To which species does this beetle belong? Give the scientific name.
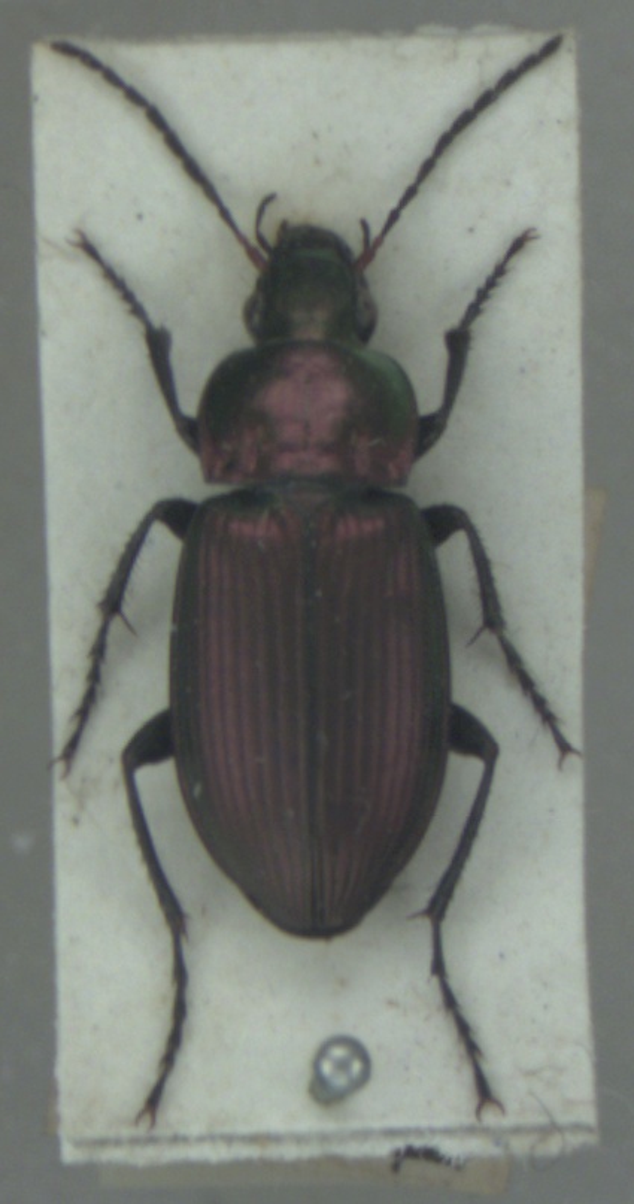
Poecilus cupreus
